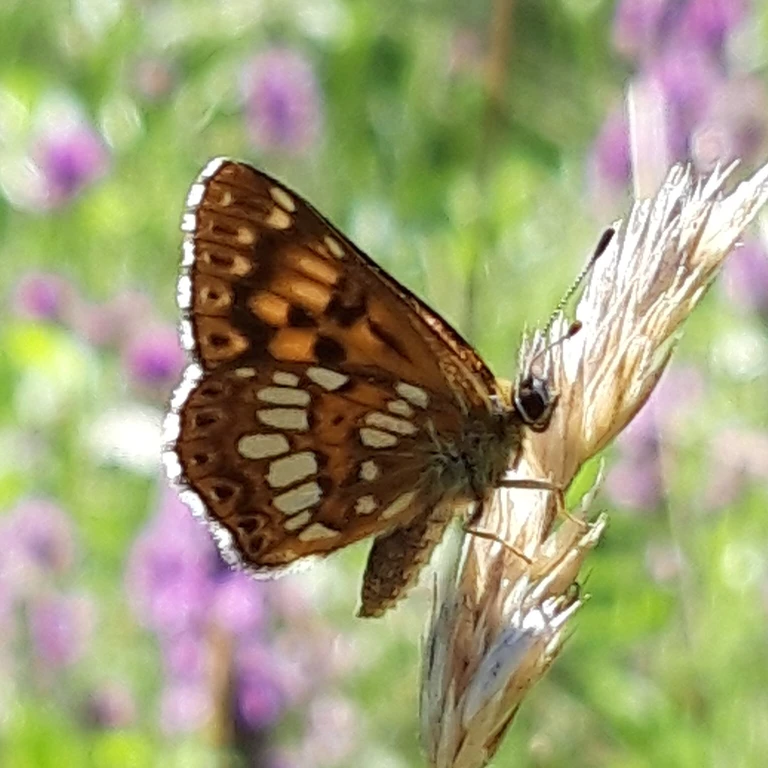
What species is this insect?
Hamearis lucina
